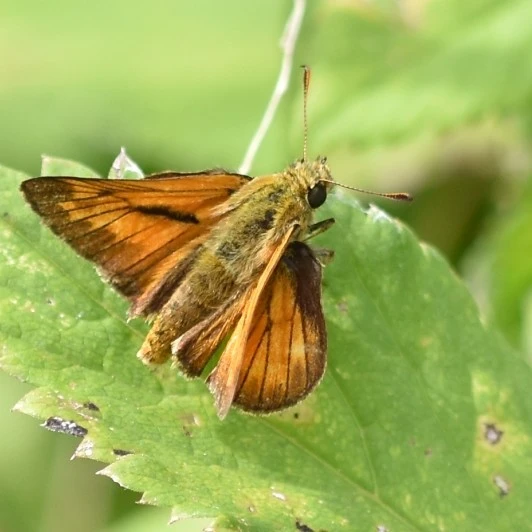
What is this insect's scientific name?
Ochlodes sylvanus (also Ochlodes venata)
